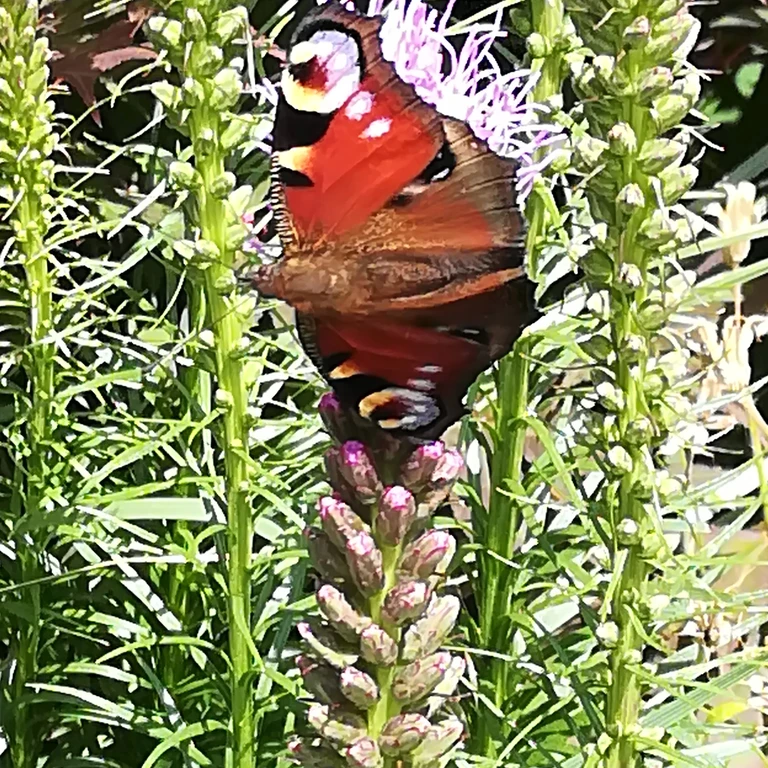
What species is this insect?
Aglais io
